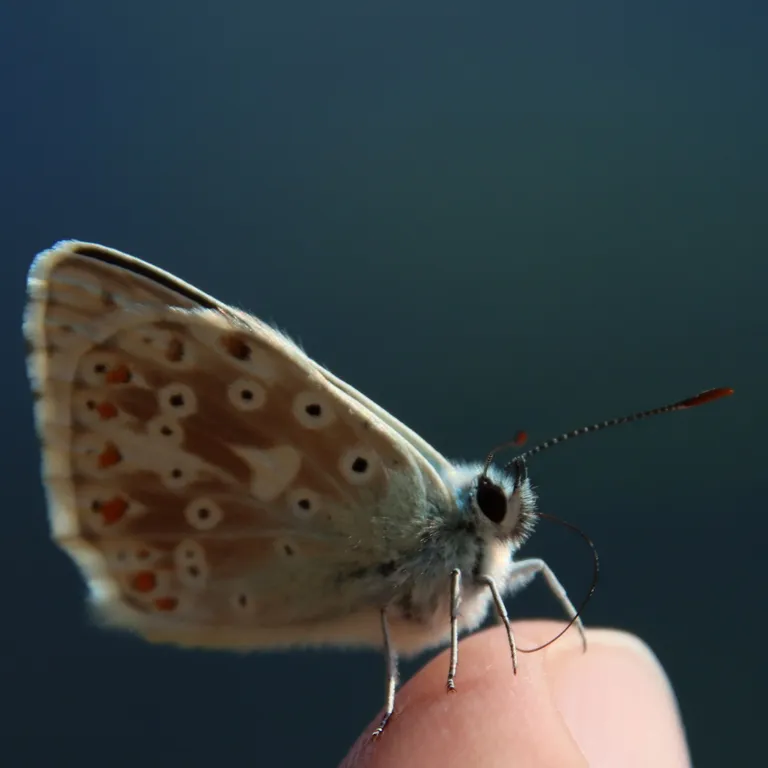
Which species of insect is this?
Lysandra coridon
